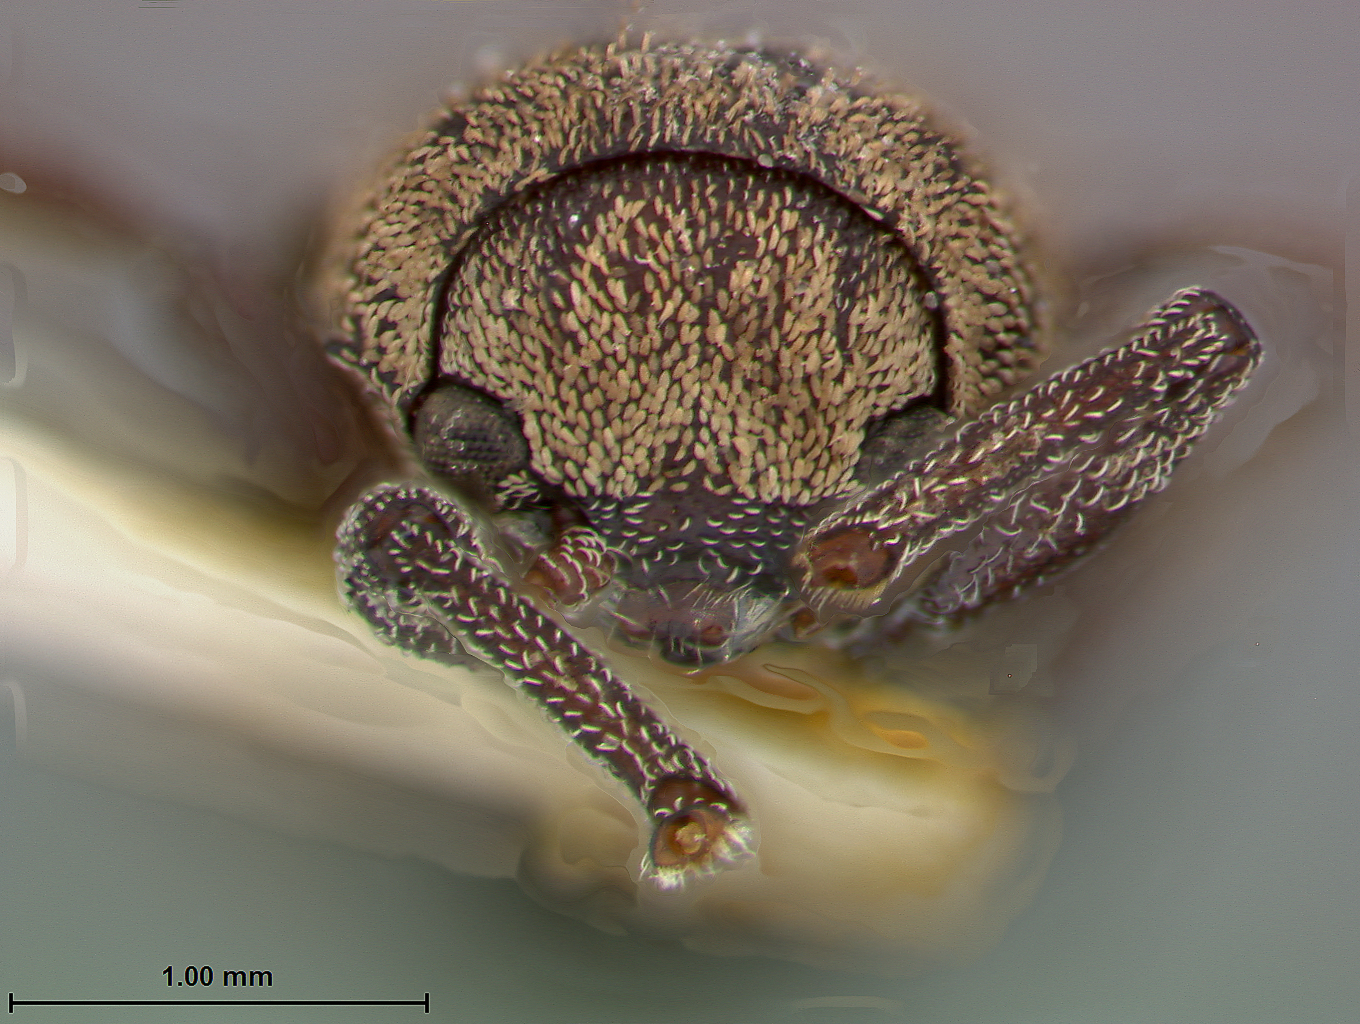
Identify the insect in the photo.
Myochrous floridanus
